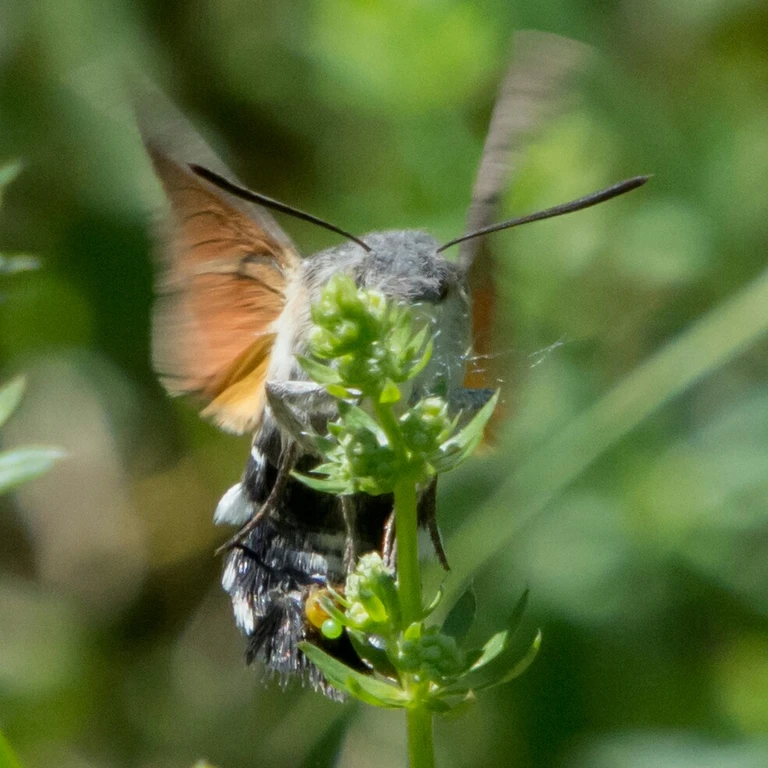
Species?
Macroglossum stellatarum
